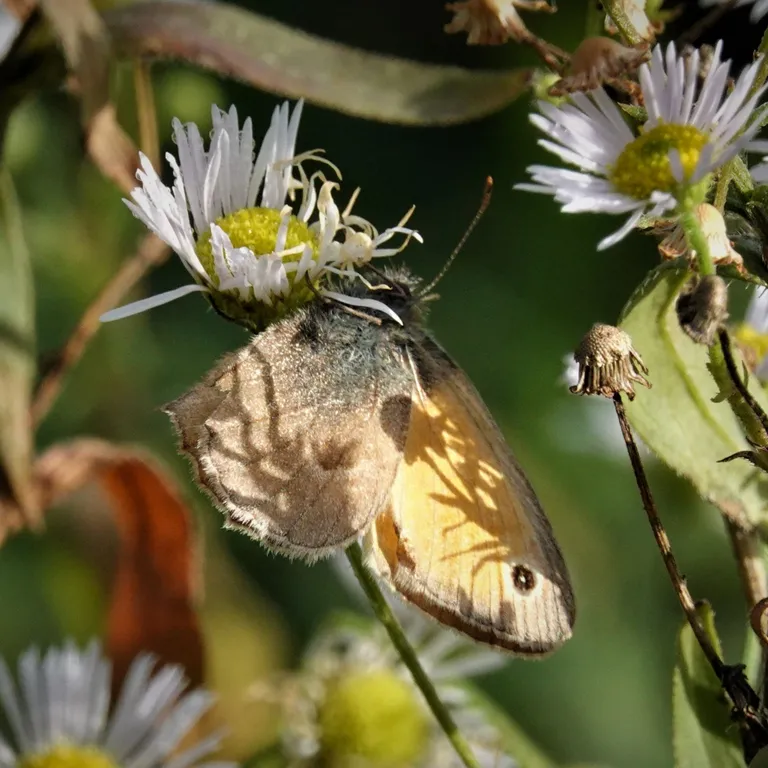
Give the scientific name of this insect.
Coenonympha pamphilus
